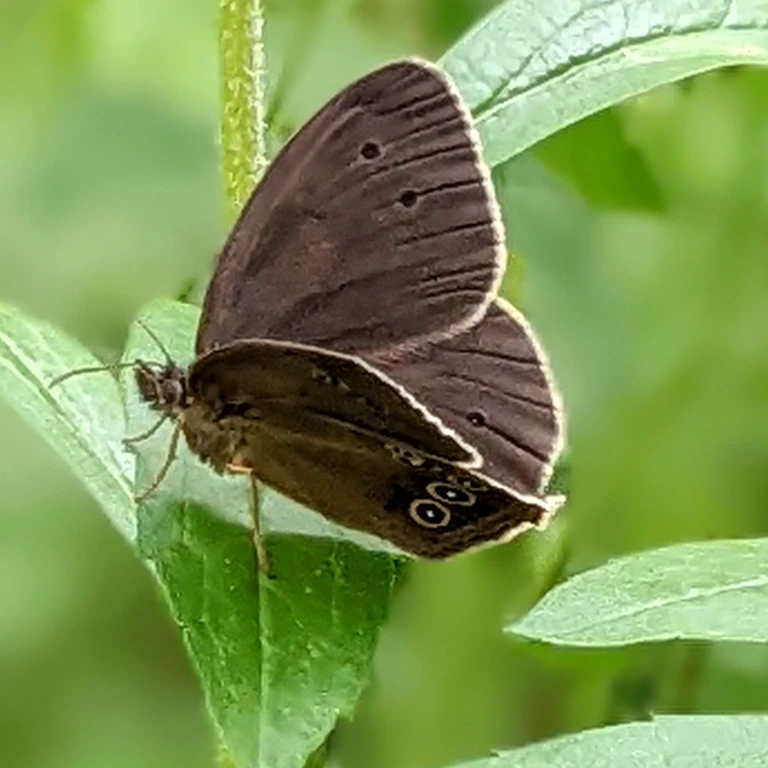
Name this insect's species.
Aphantopus hyperantus
